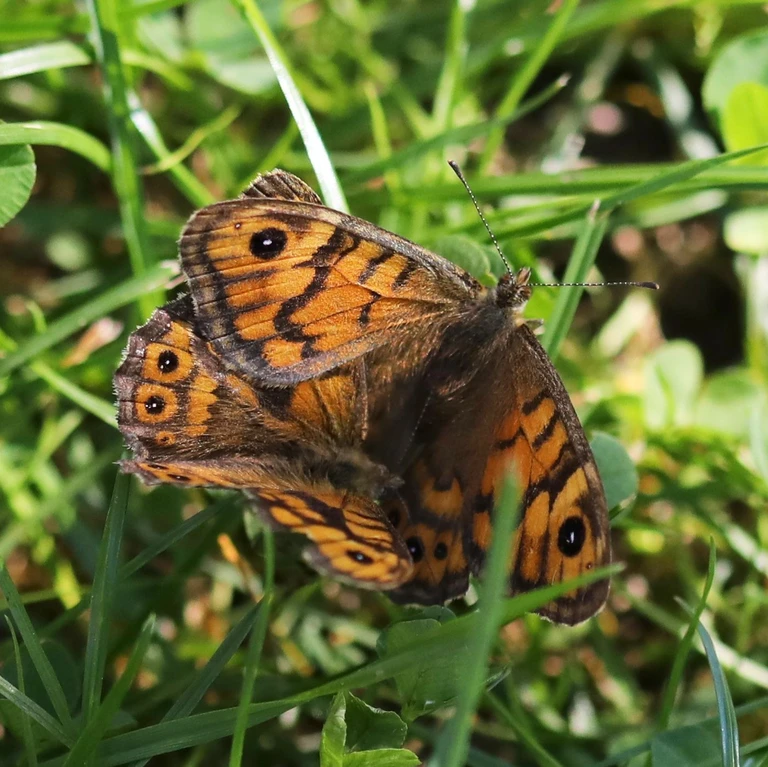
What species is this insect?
Lasiommata megera (also Pararge megera)
